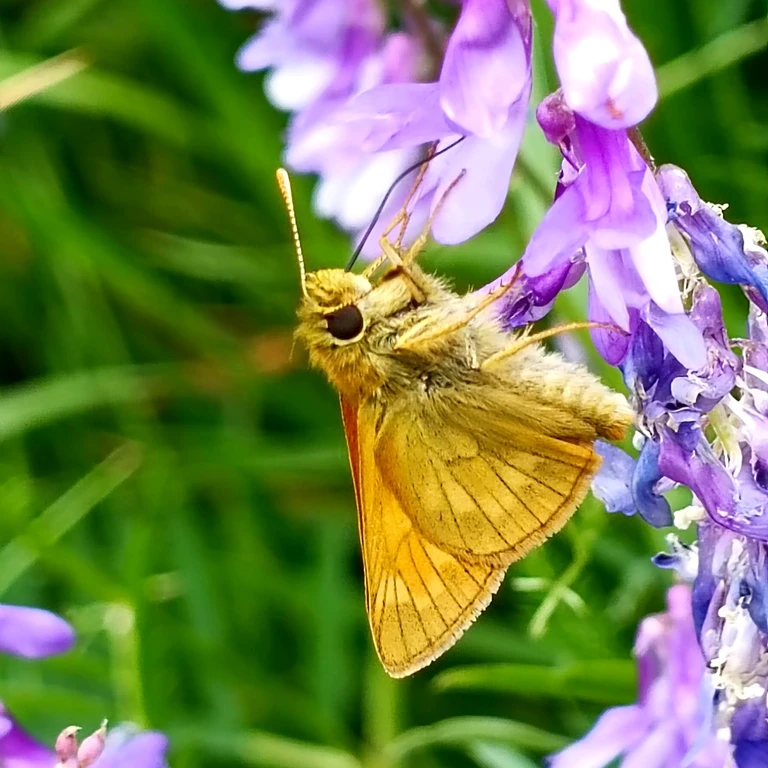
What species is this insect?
Ochlodes sylvanus (also Ochlodes venata)
